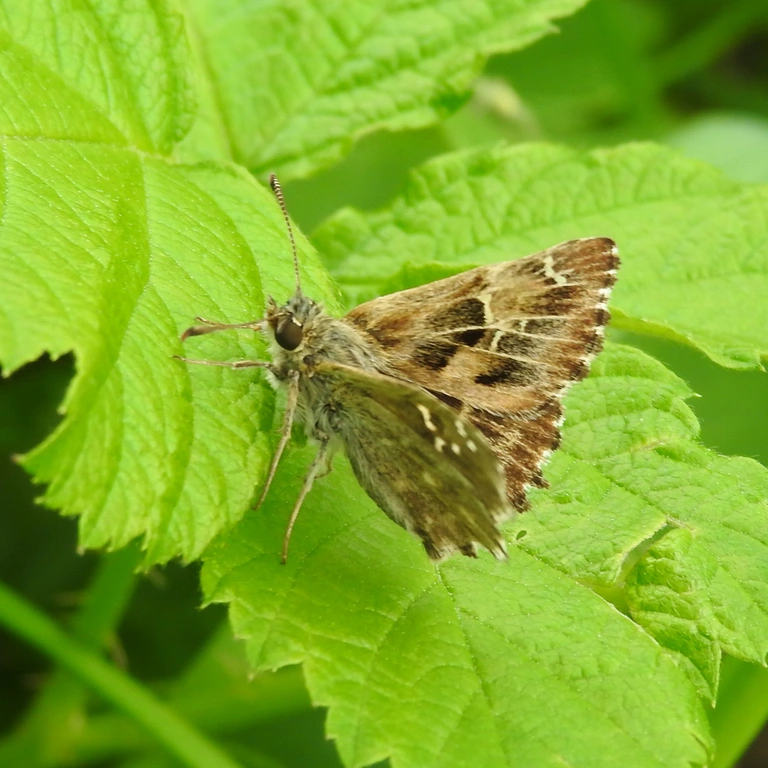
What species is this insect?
Carcharodus alceae
